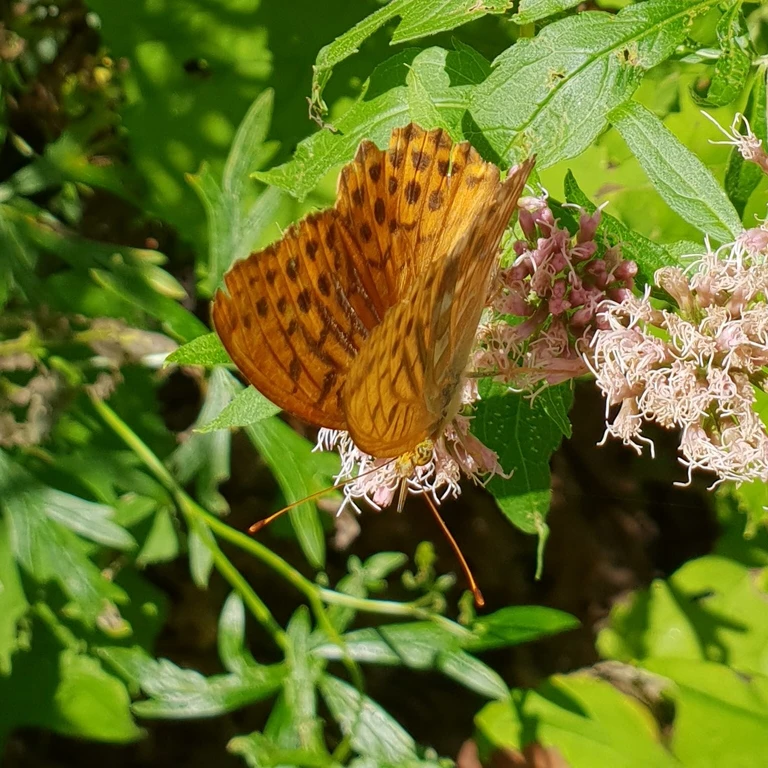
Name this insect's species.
Argynnis paphia
